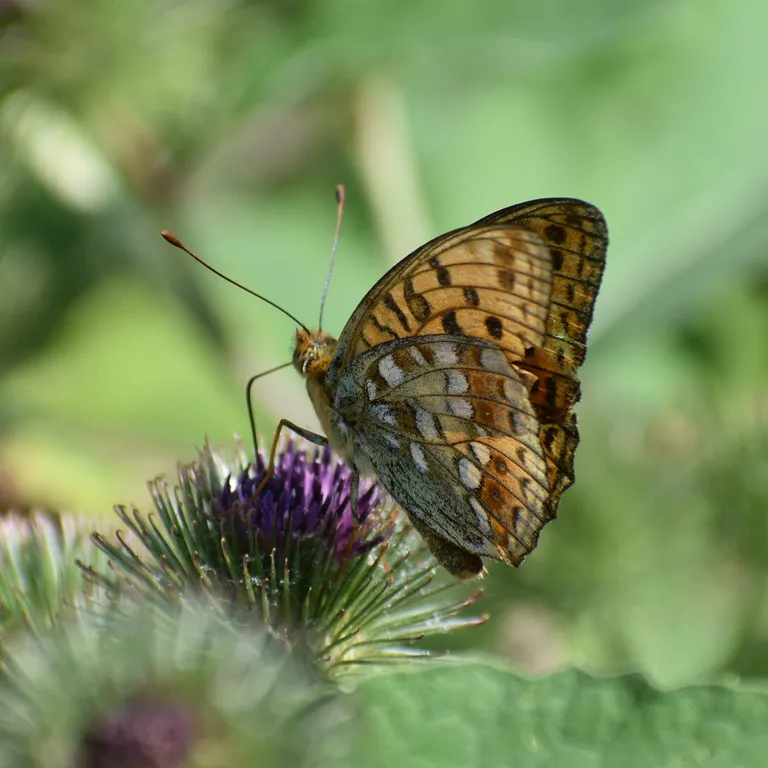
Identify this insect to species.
Fabriciana adippe
